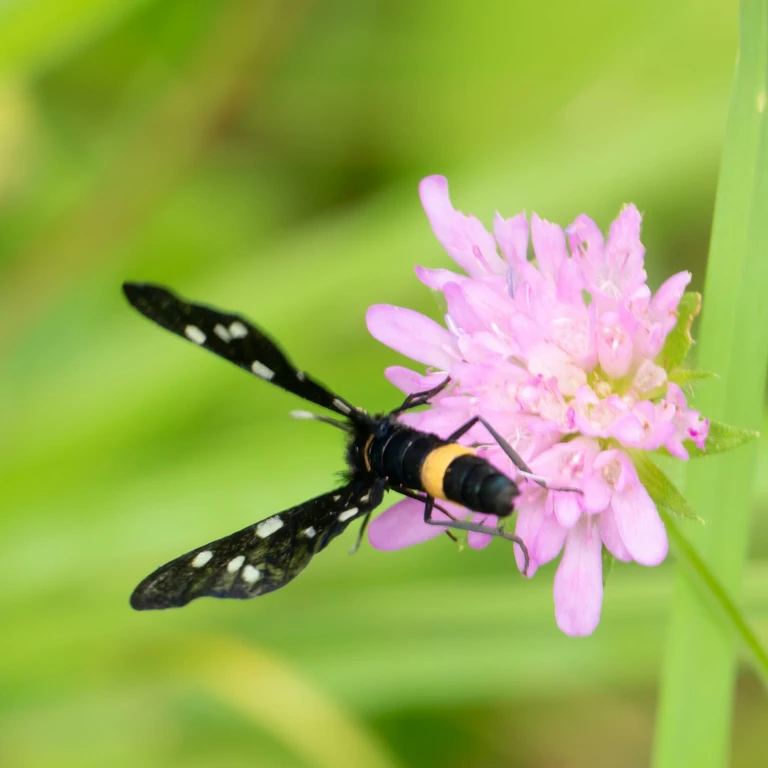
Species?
Amata phegea
